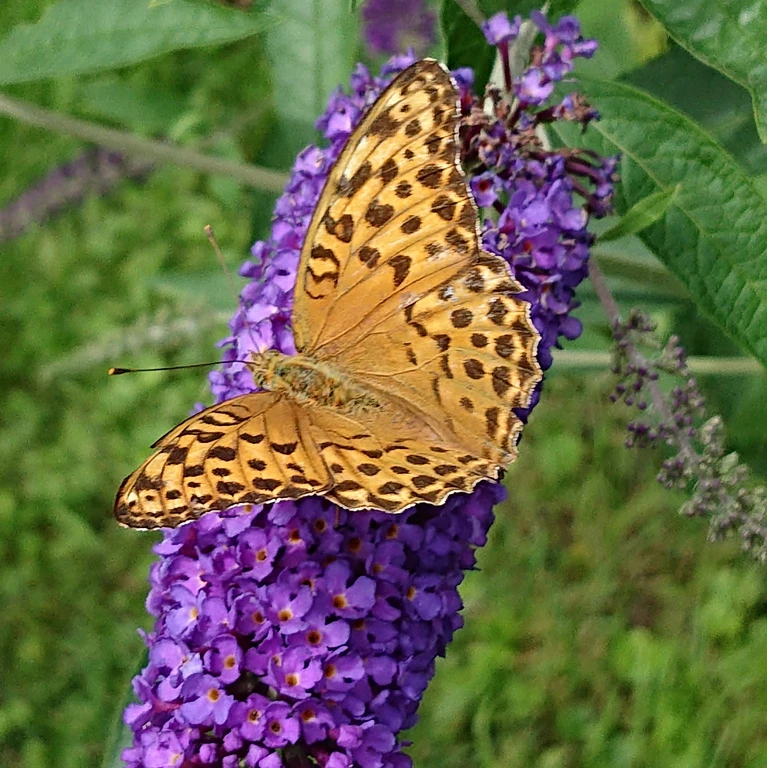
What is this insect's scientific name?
Argynnis paphia
